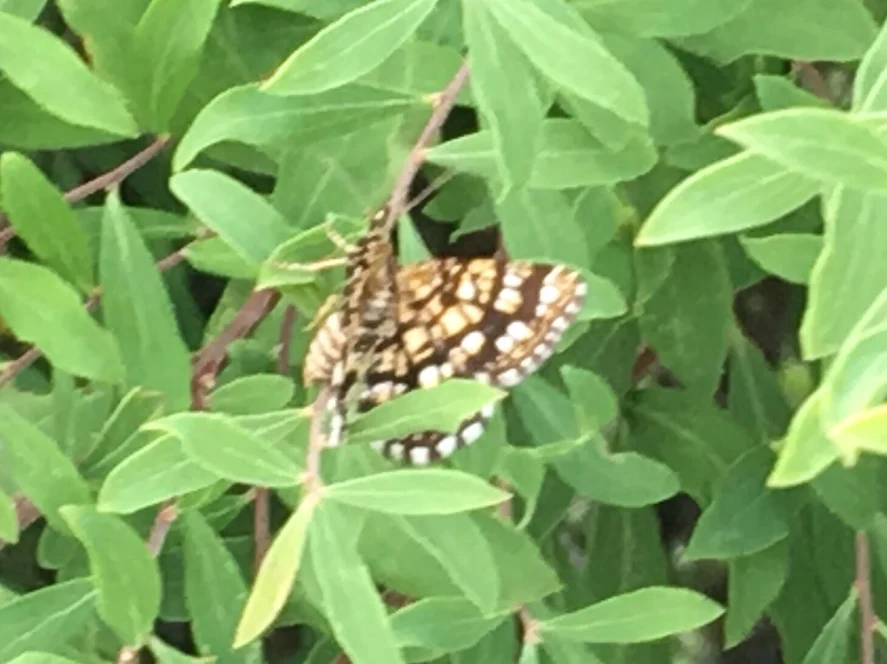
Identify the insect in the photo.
Chiasmia clathrata
